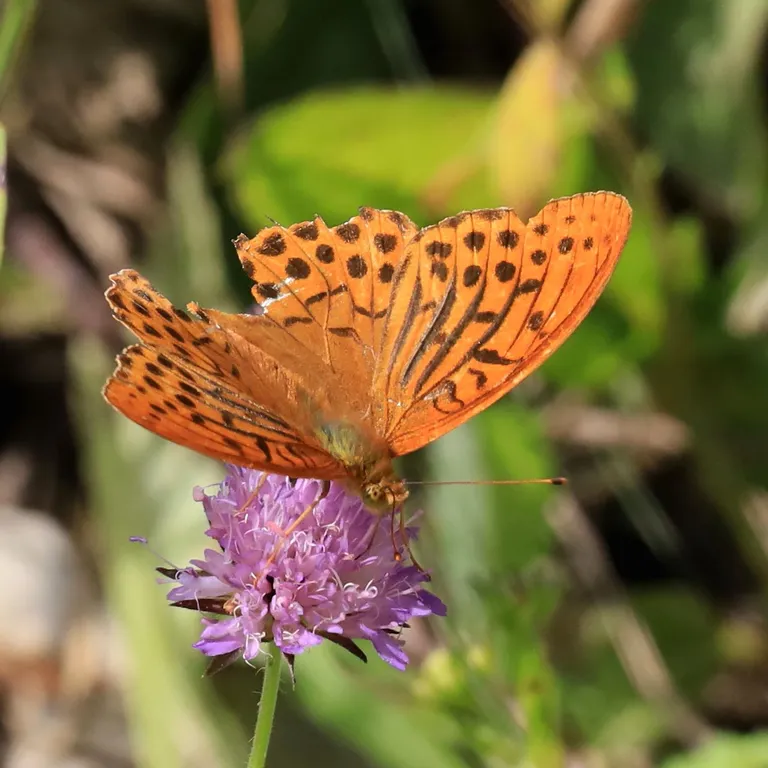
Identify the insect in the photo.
Argynnis paphia
